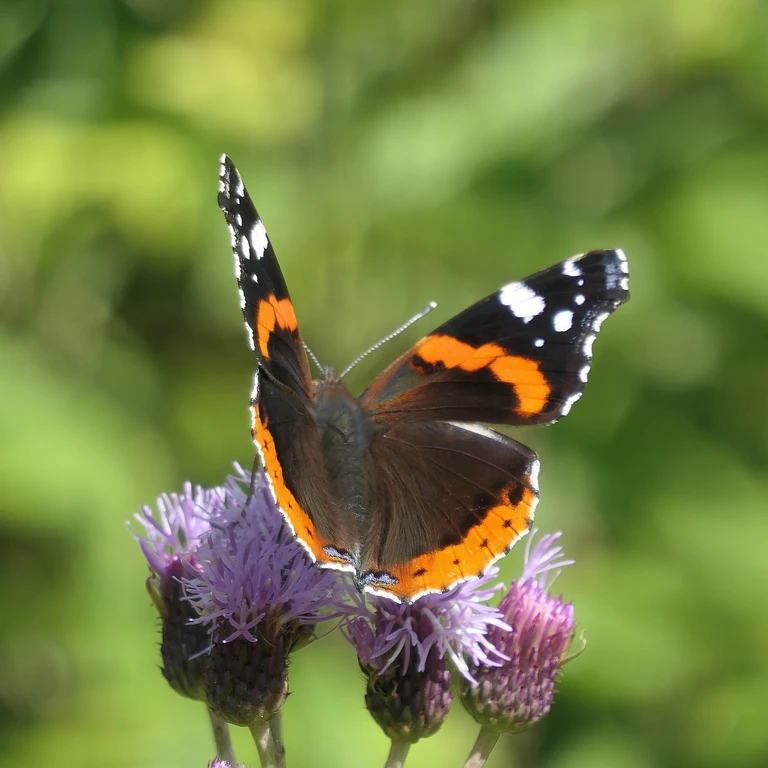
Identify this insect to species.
Vanessa atalanta
